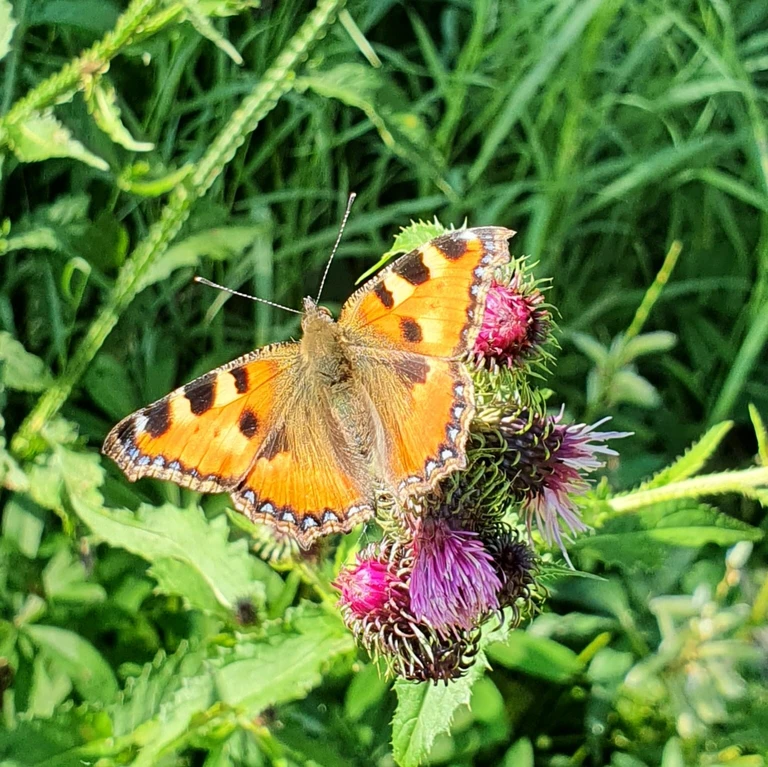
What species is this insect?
Aglais urticae
